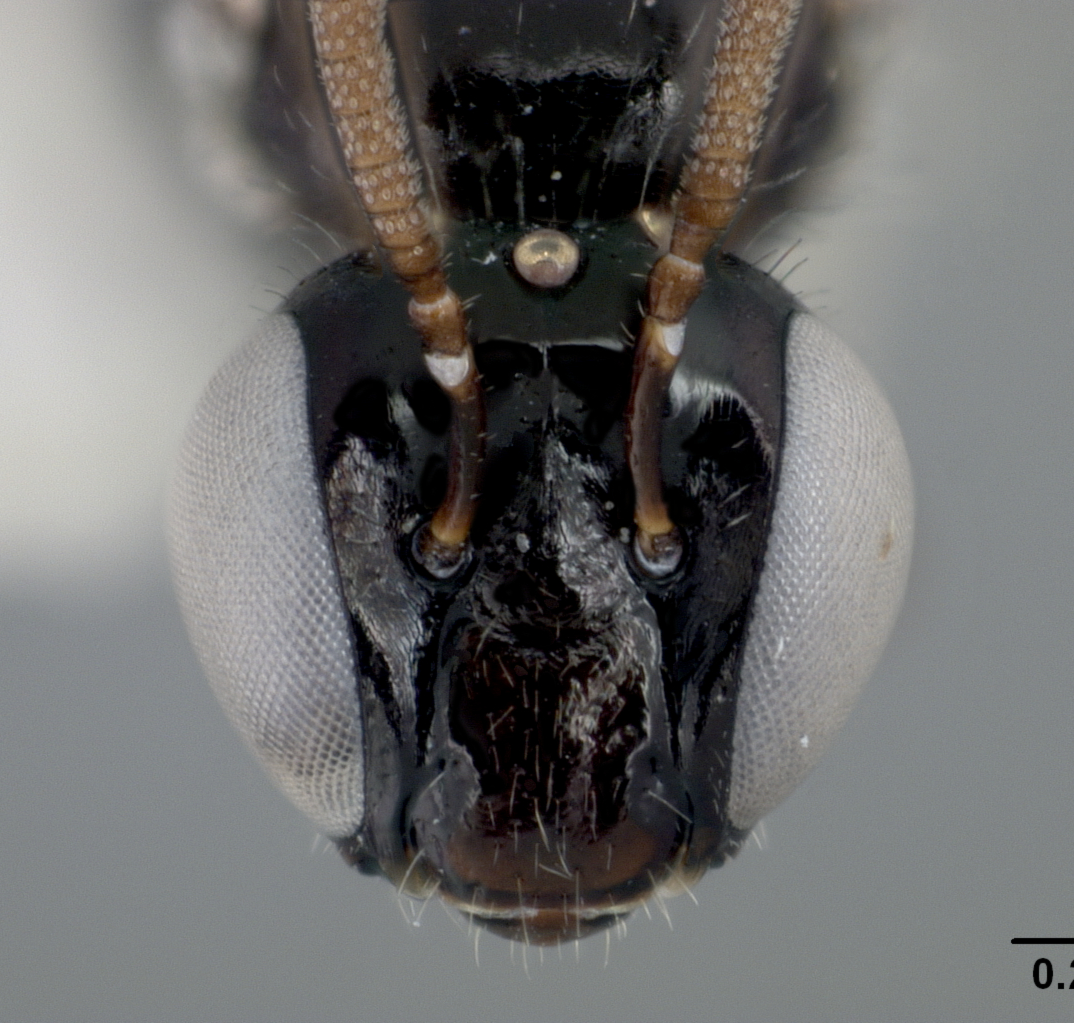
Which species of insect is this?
Halterapis minuta
